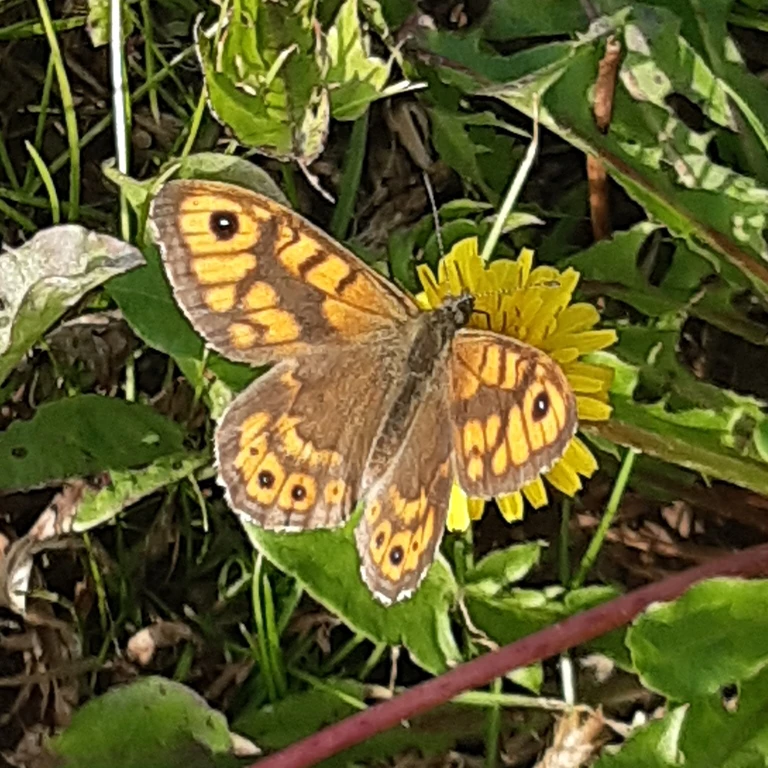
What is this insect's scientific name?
Lasiommata megera (also Pararge megera)
